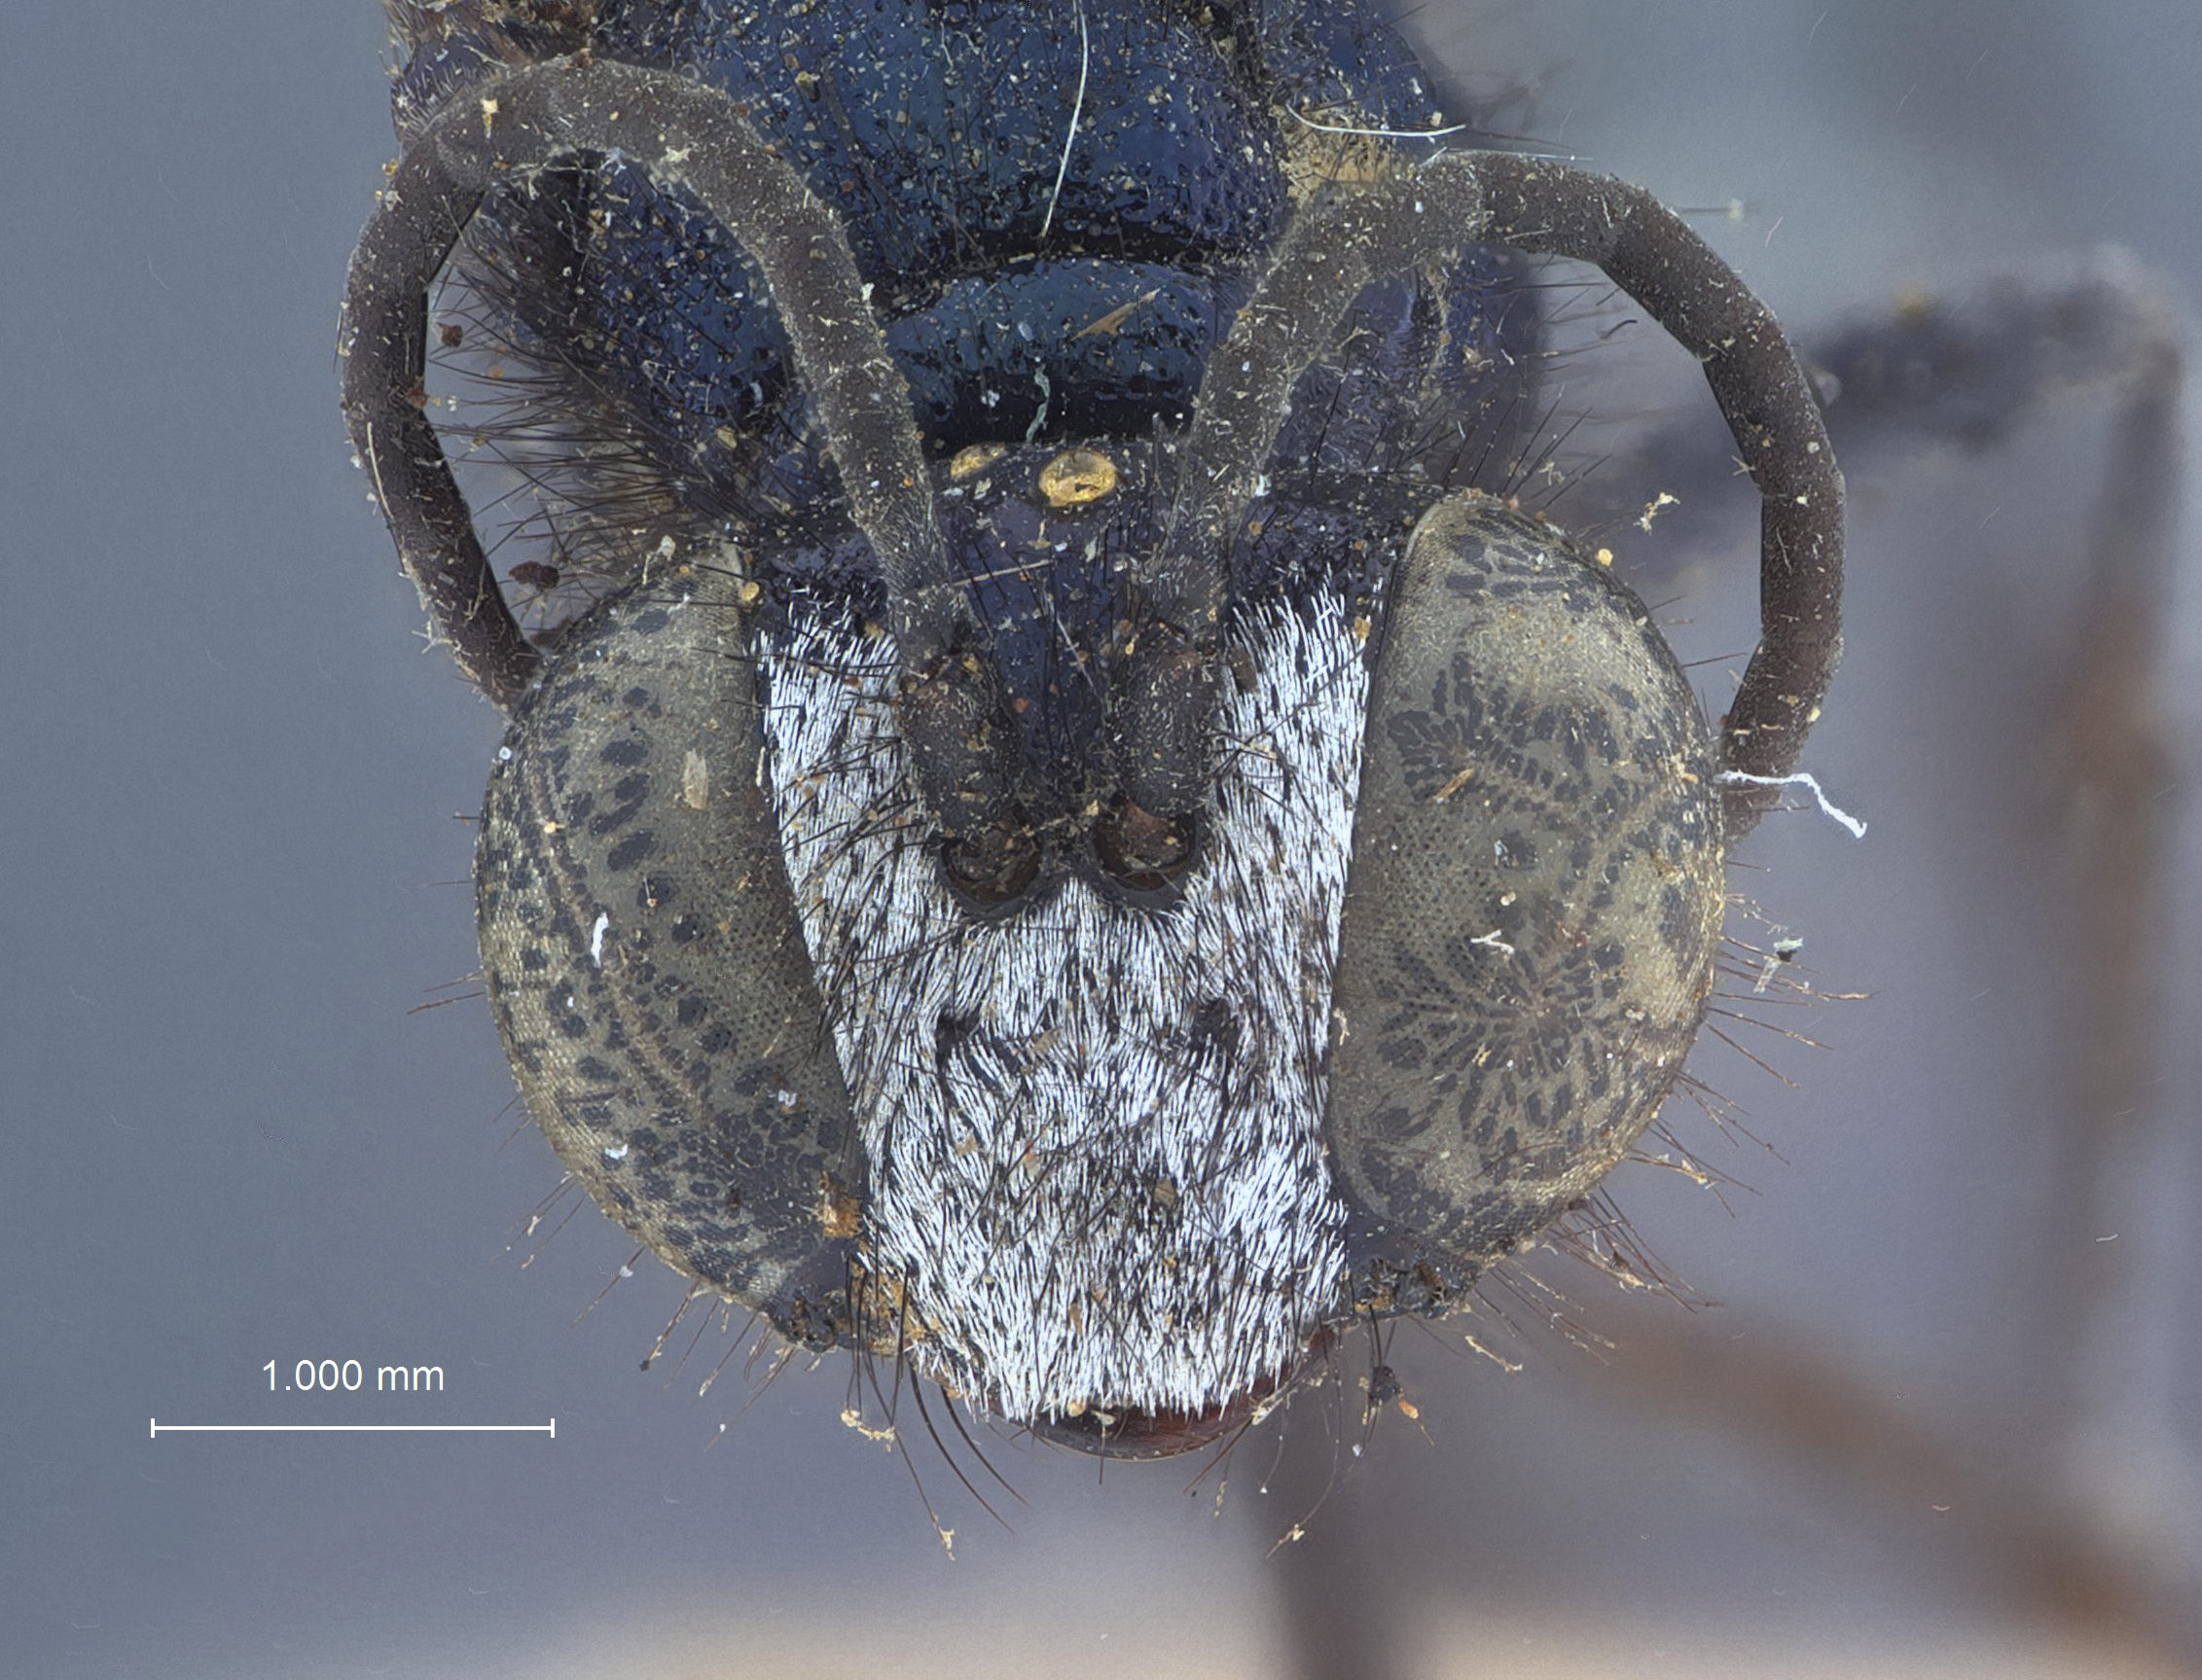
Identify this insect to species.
Podalonia caerulea
